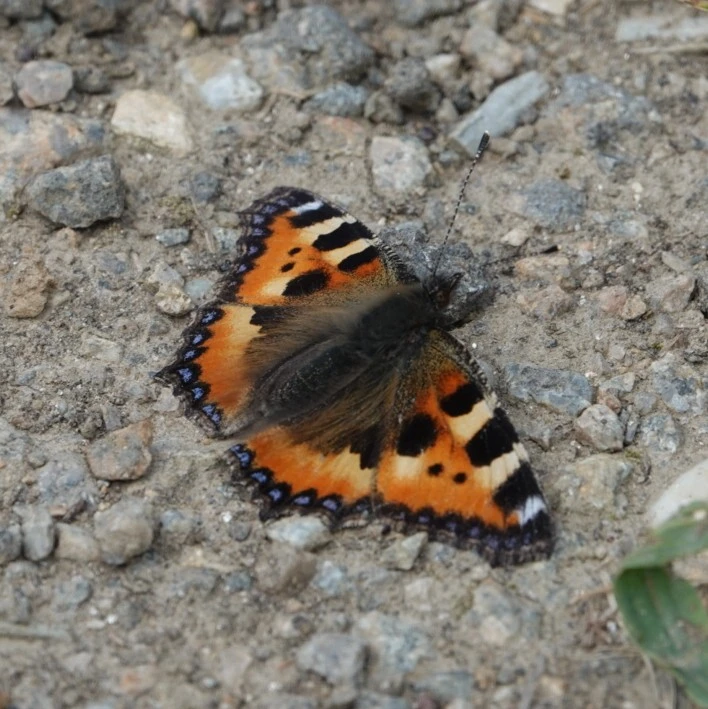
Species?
Aglais urticae
